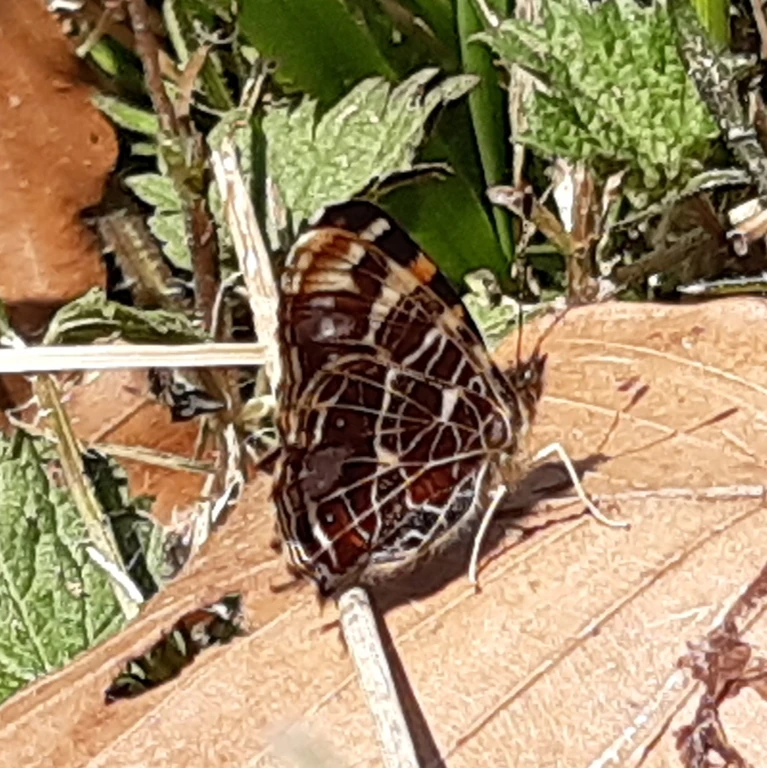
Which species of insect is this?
Araschnia levana
